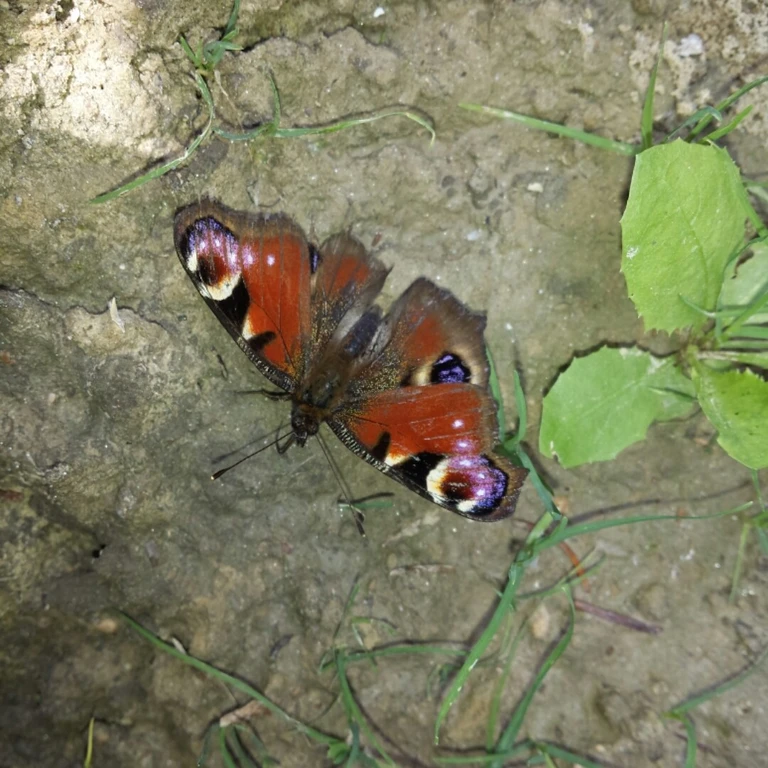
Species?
Aglais io
